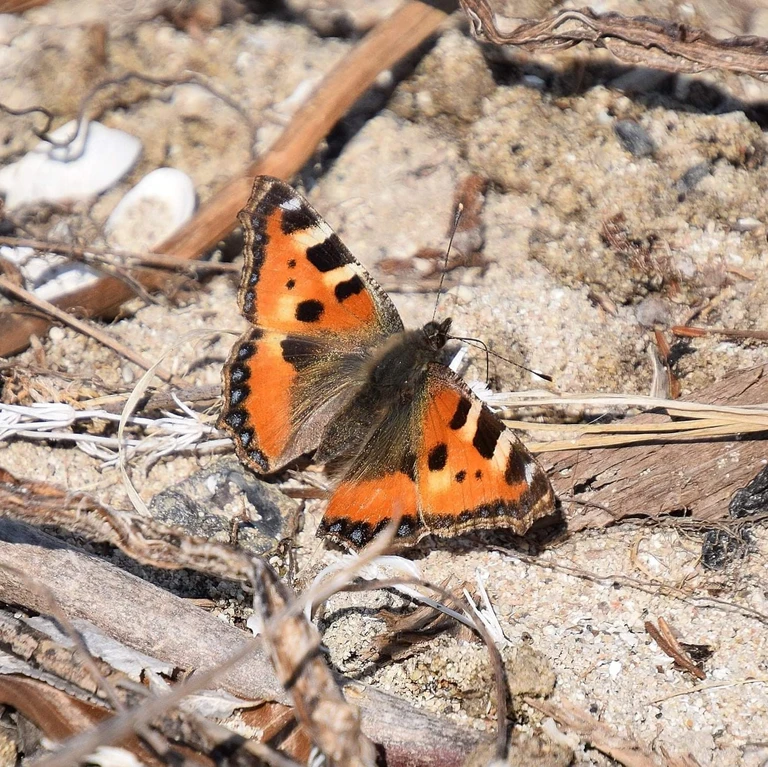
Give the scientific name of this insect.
Aglais urticae
